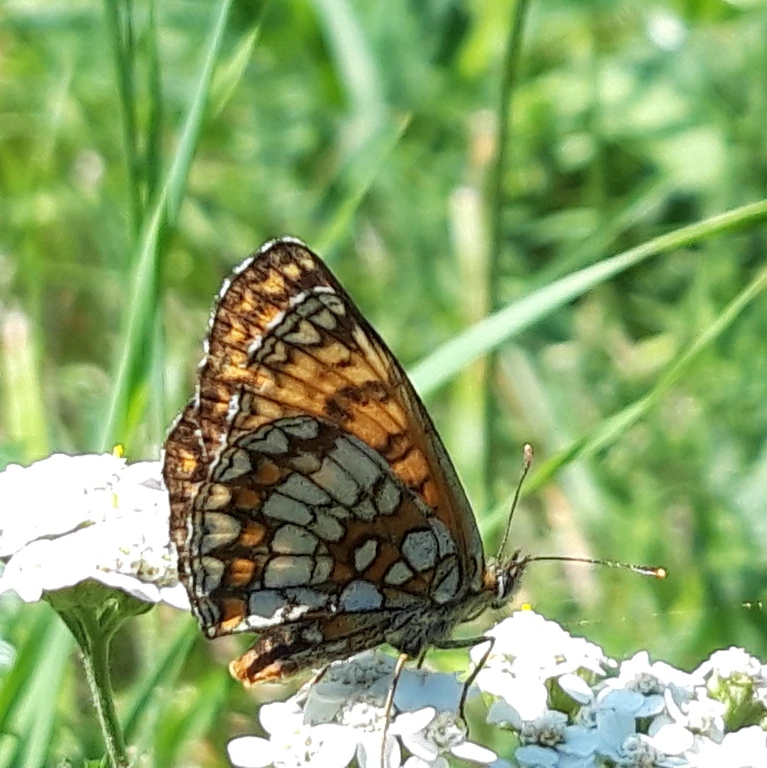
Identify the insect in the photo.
Melitaea athalia
